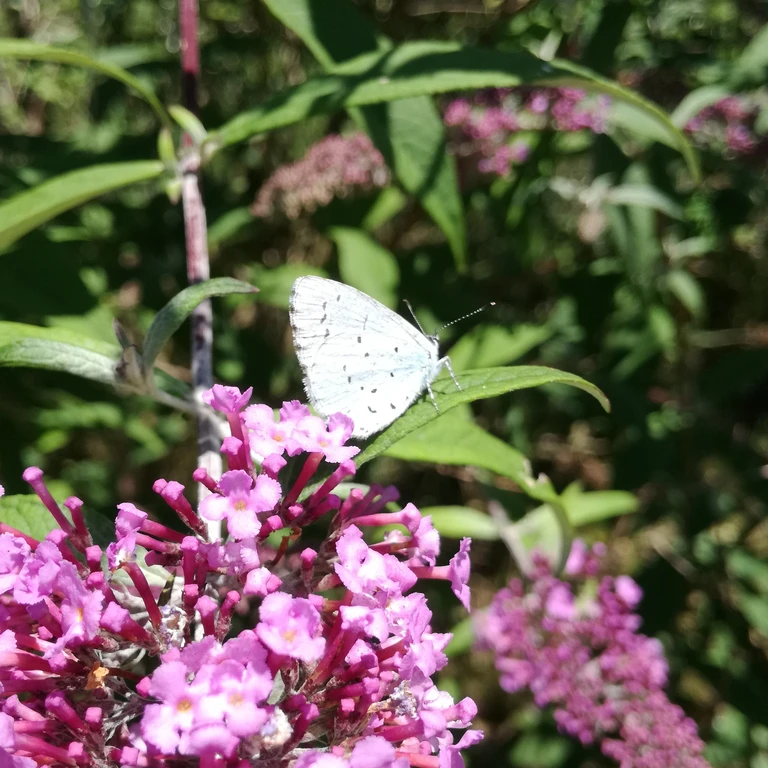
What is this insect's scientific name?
Celastrina argiolus
